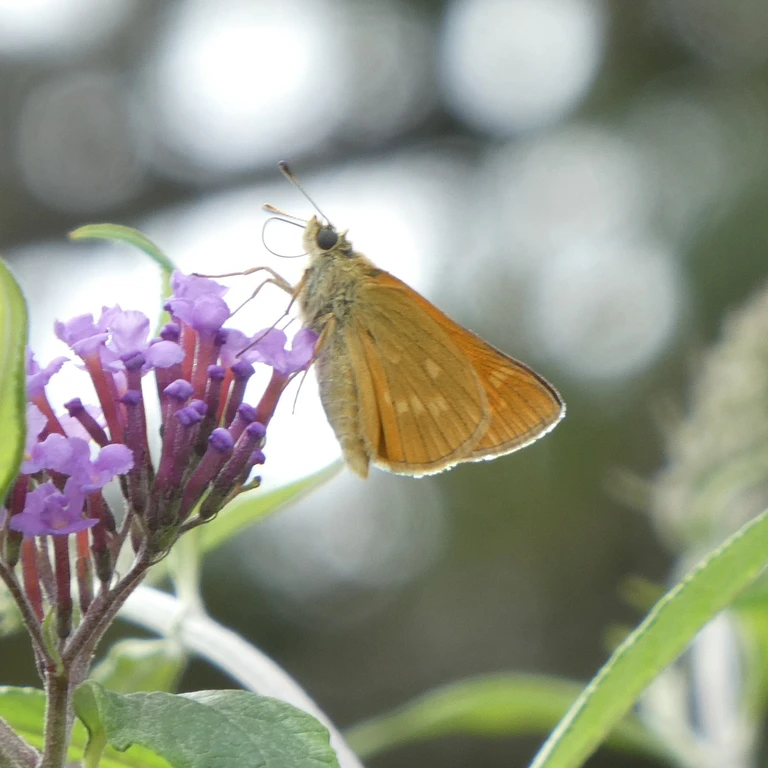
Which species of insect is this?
Ochlodes sylvanus (also Ochlodes venata)
